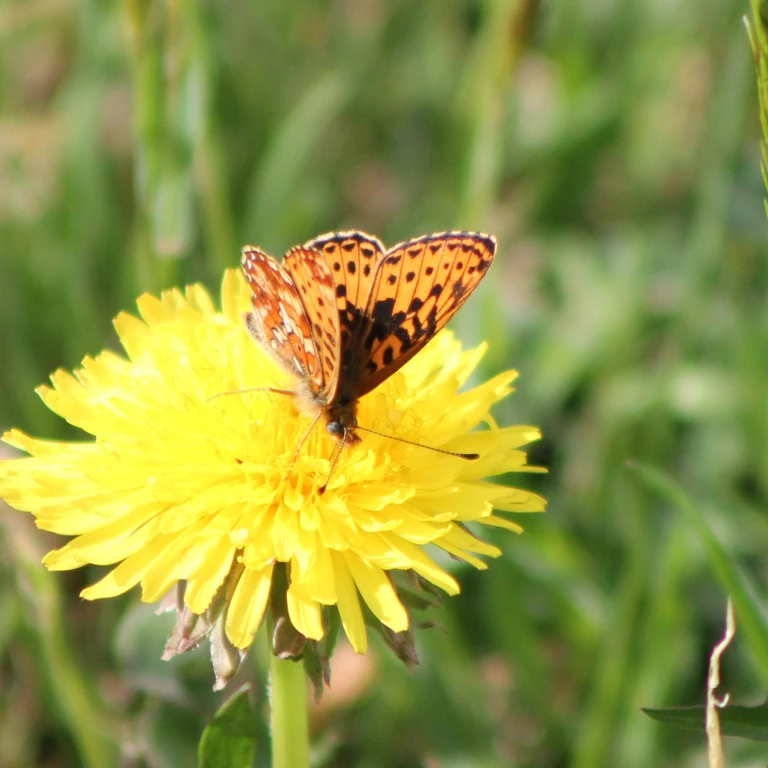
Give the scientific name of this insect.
Boloria euphrosyne (also Clossiana euphrosyne)
